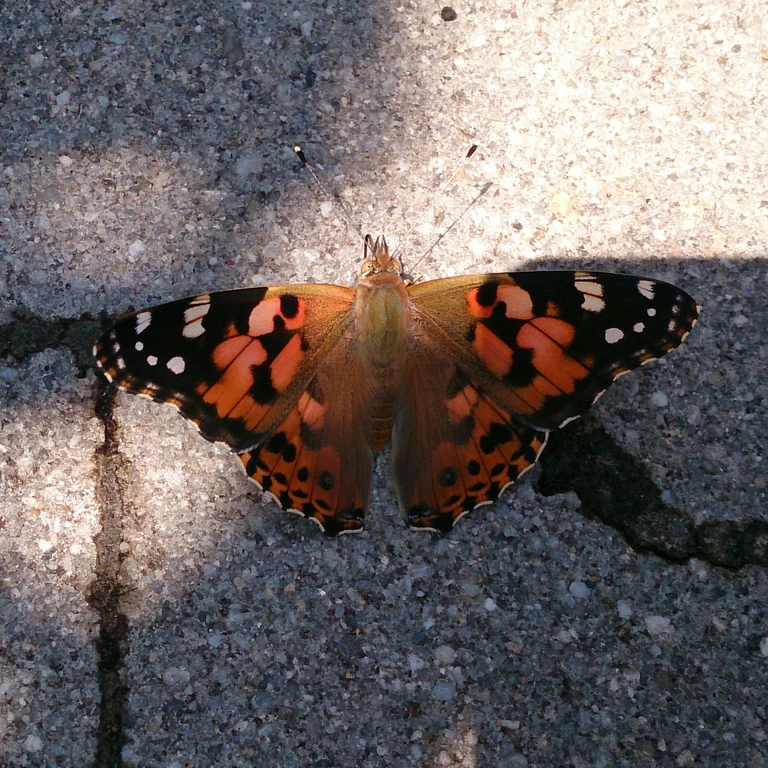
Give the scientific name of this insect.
Vanessa cardui
